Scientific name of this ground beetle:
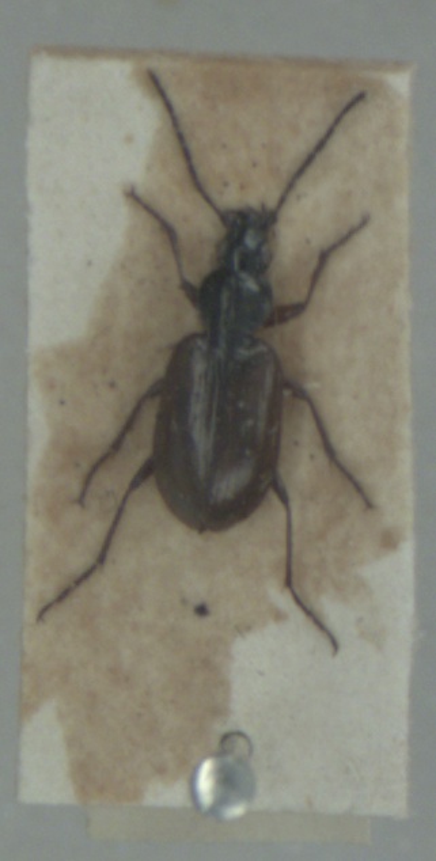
Agonum piceum
